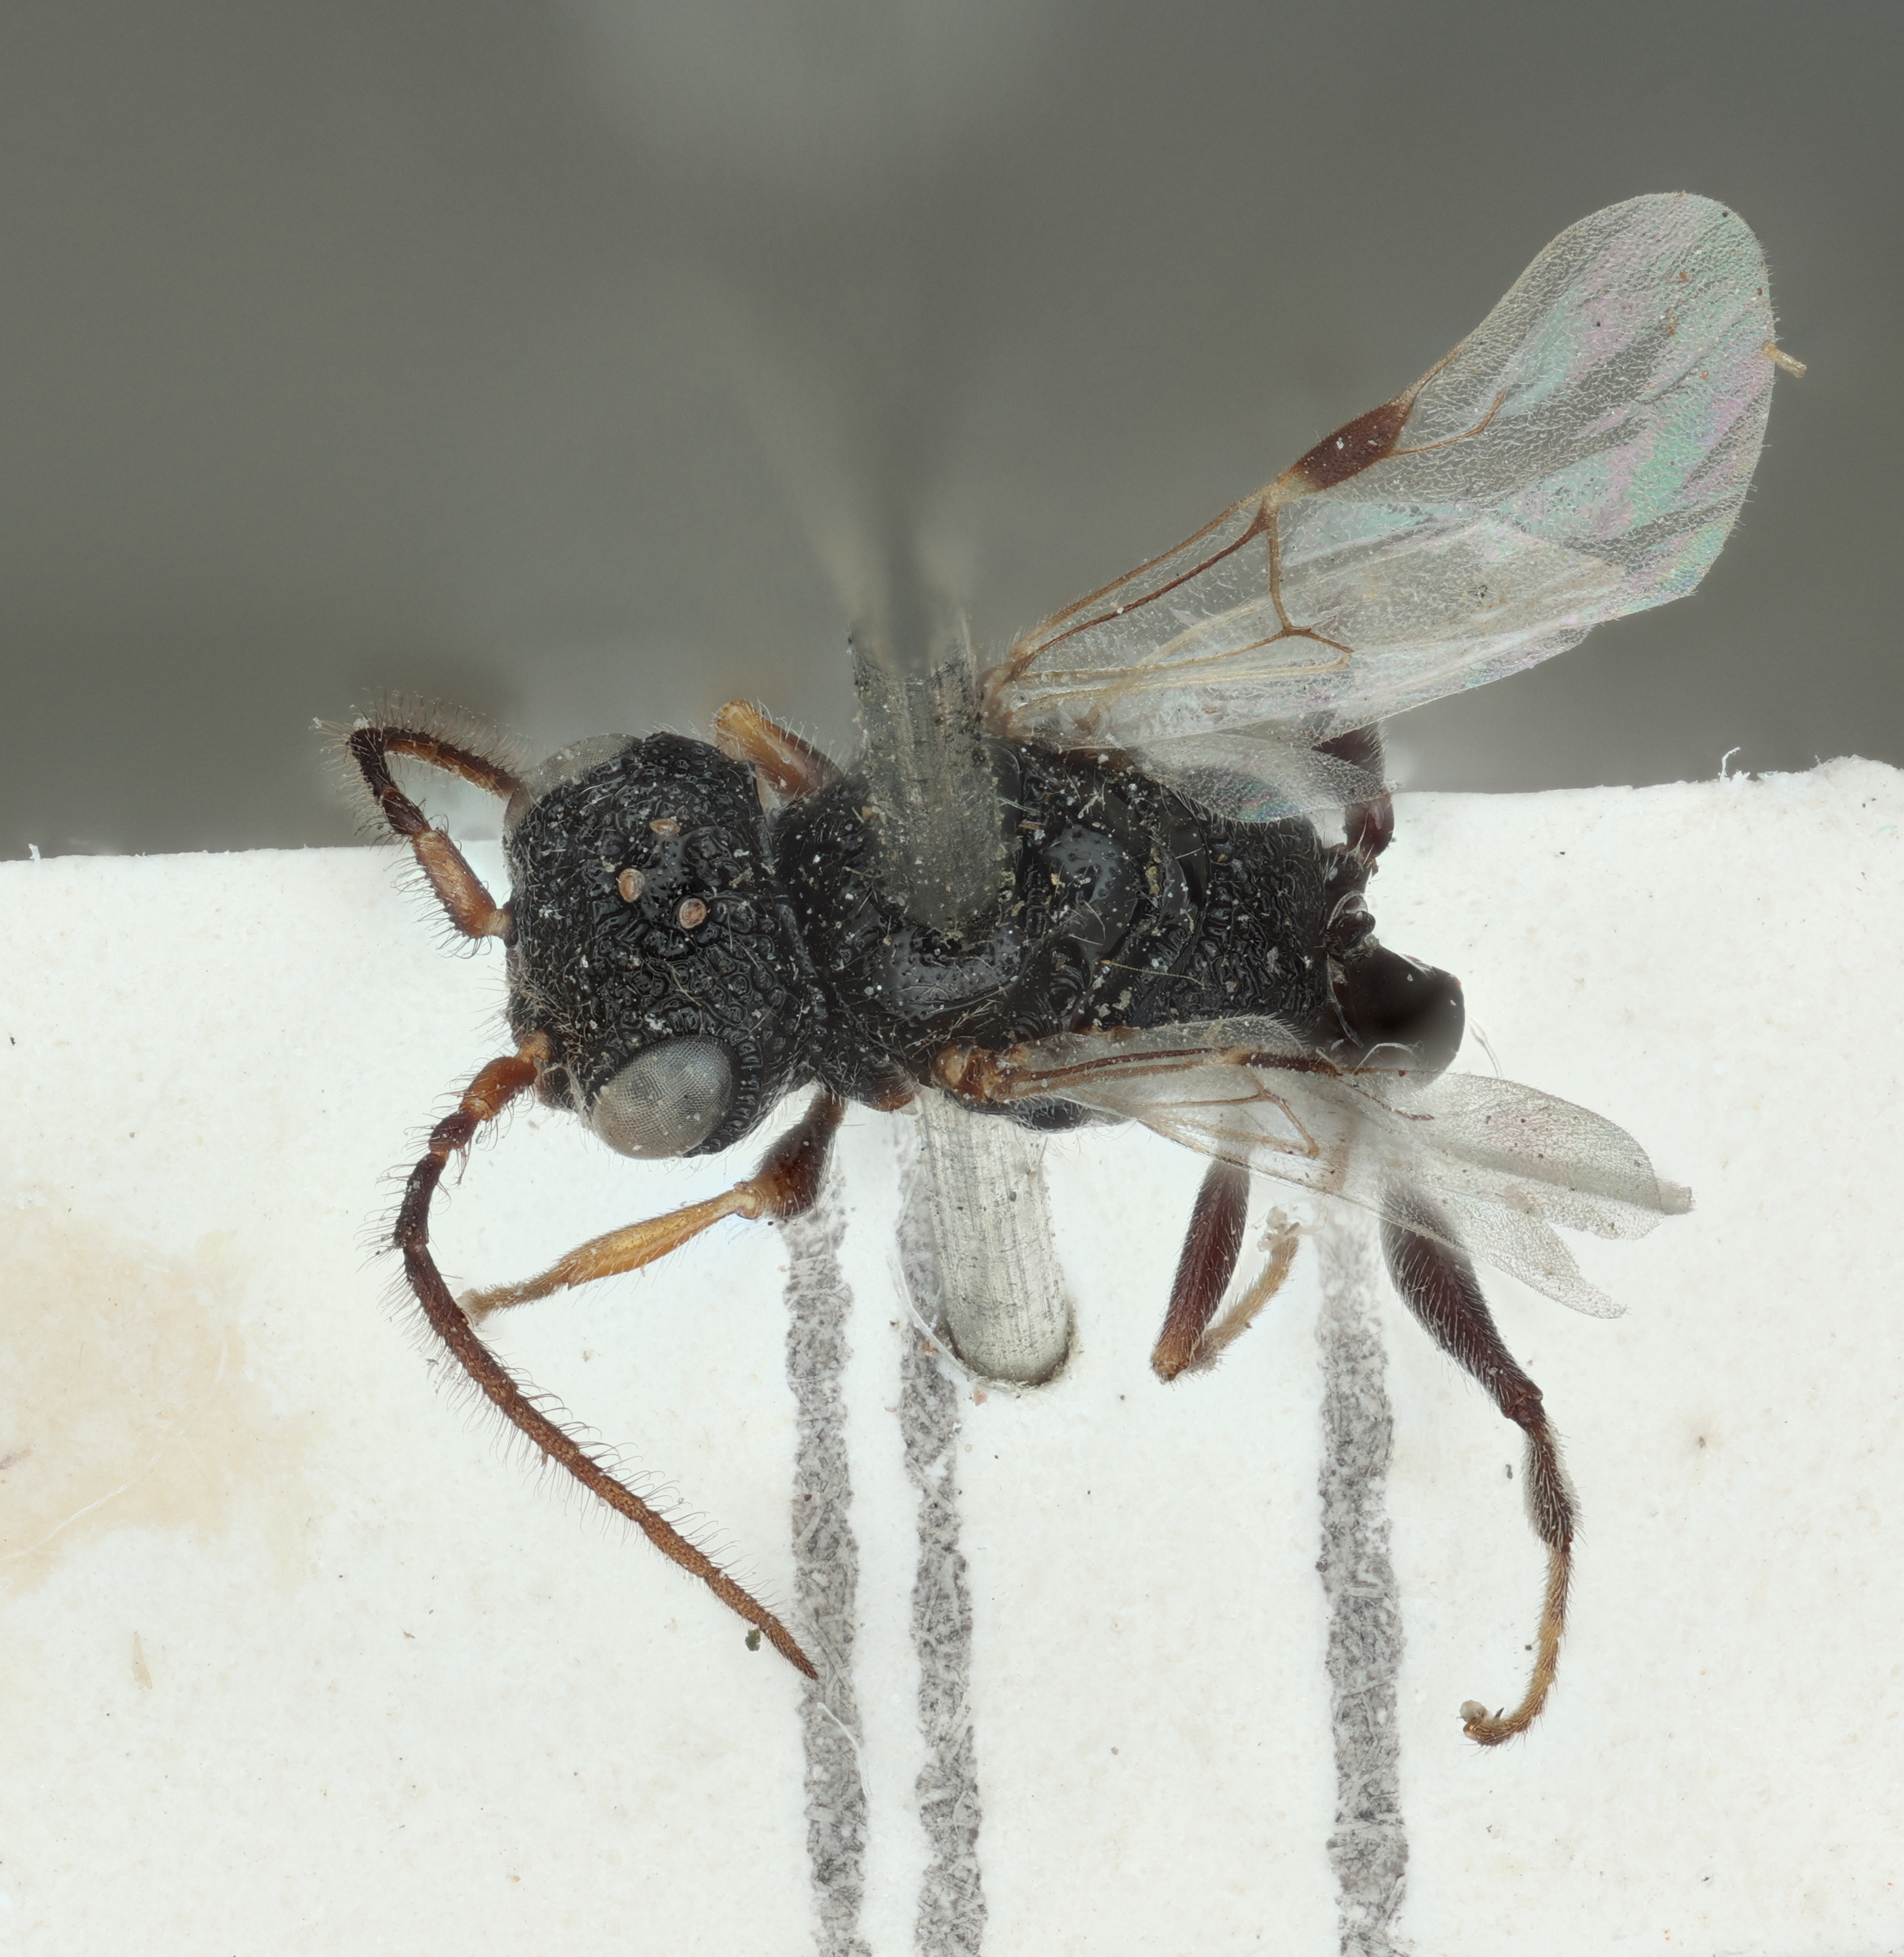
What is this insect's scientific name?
Anteon rugosum
